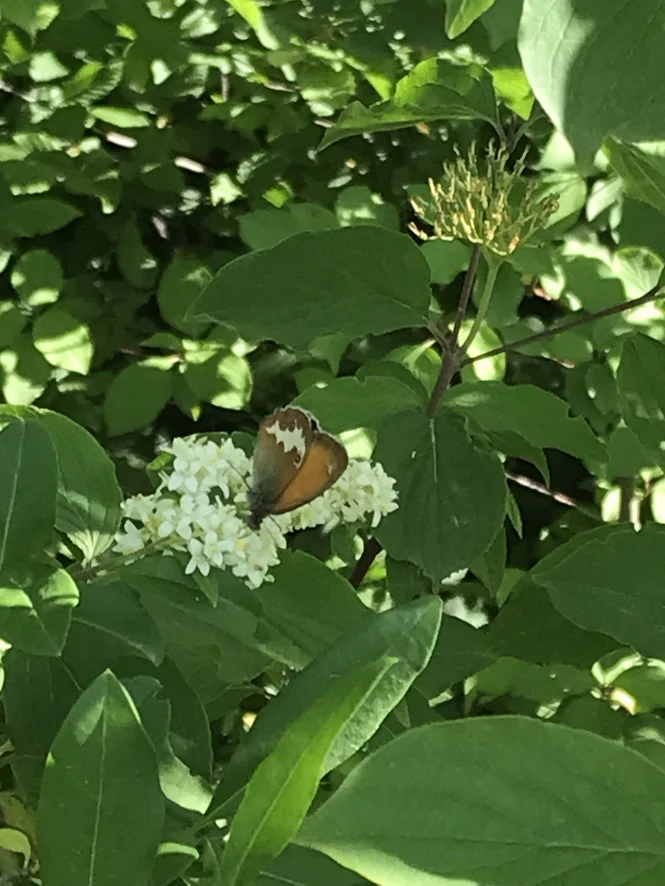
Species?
Coenonympha arcania
